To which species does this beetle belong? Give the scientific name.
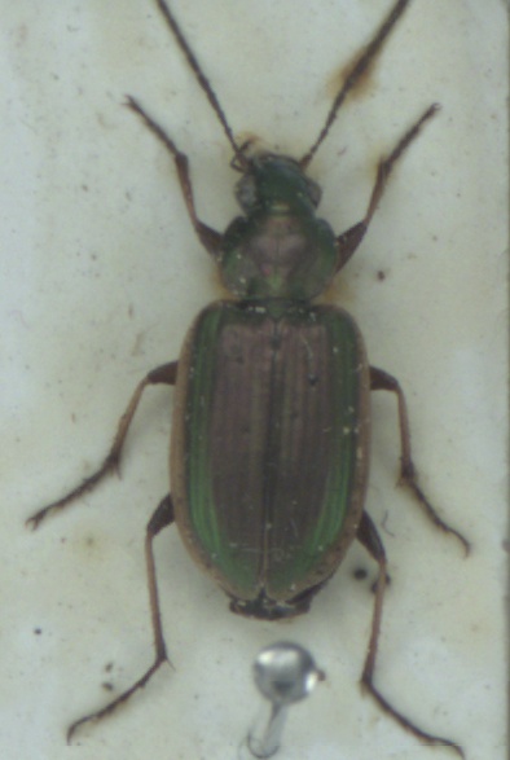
Agonum marginatum
